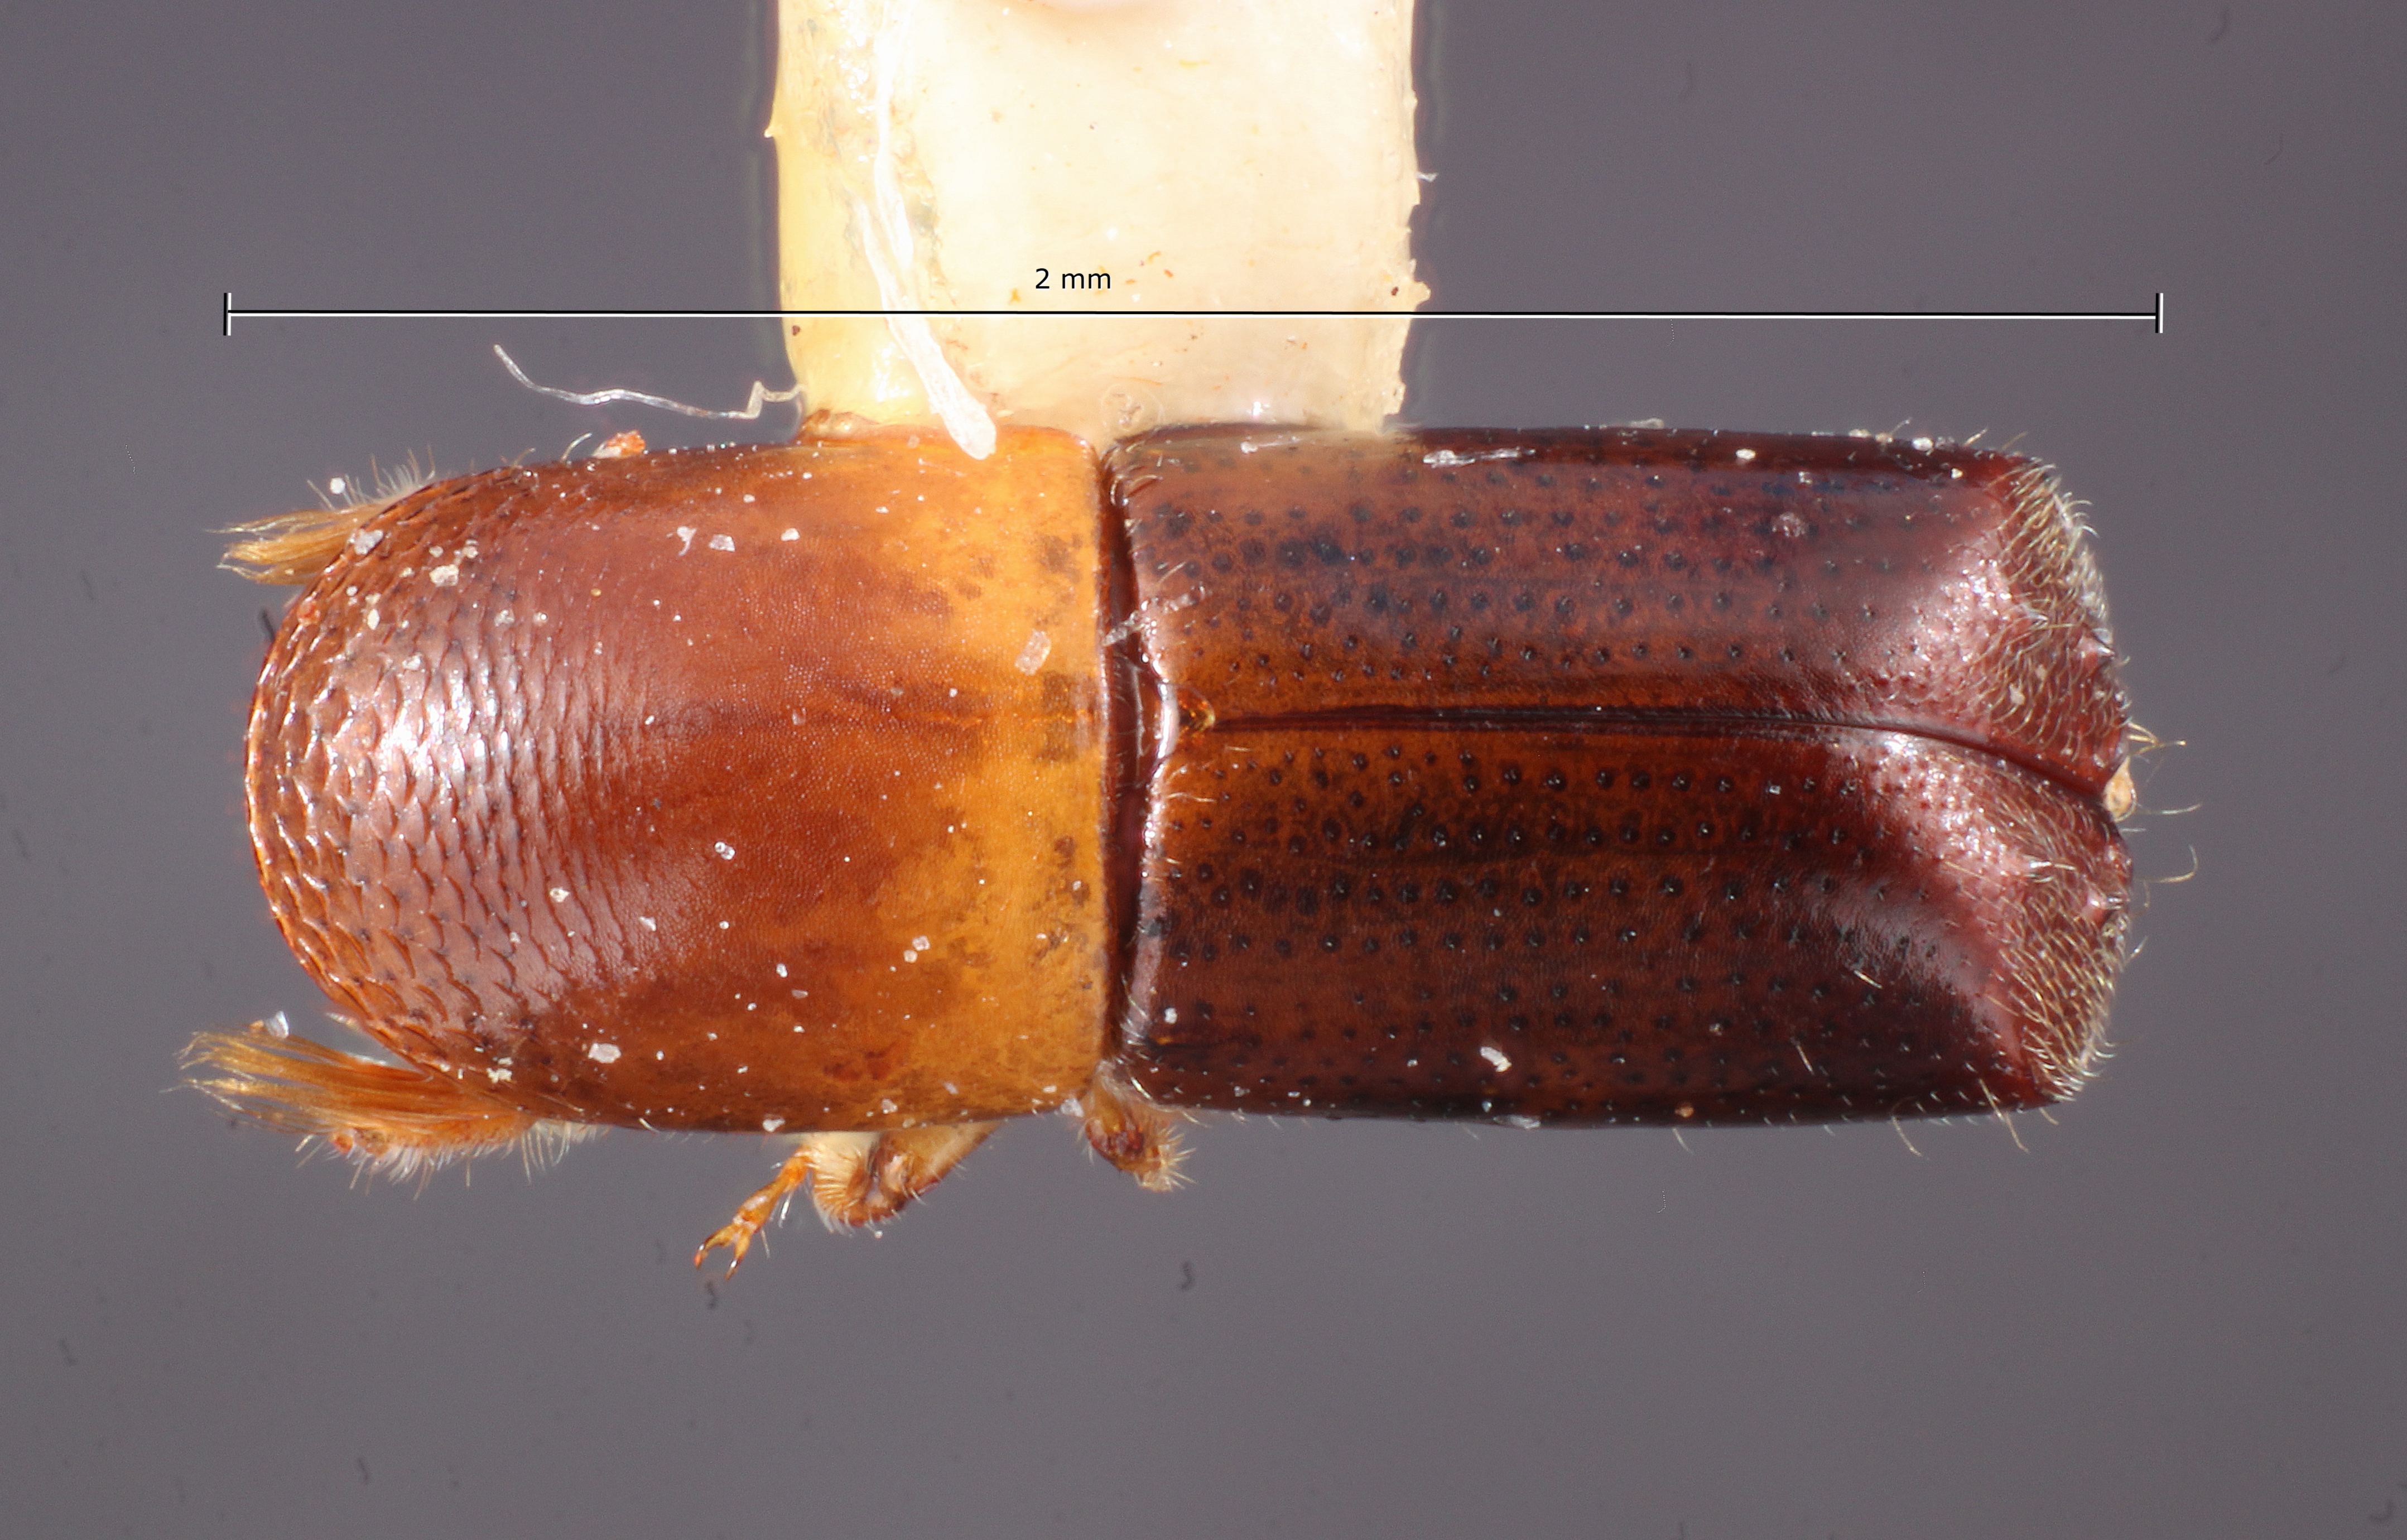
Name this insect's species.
Monarthrum posticum
